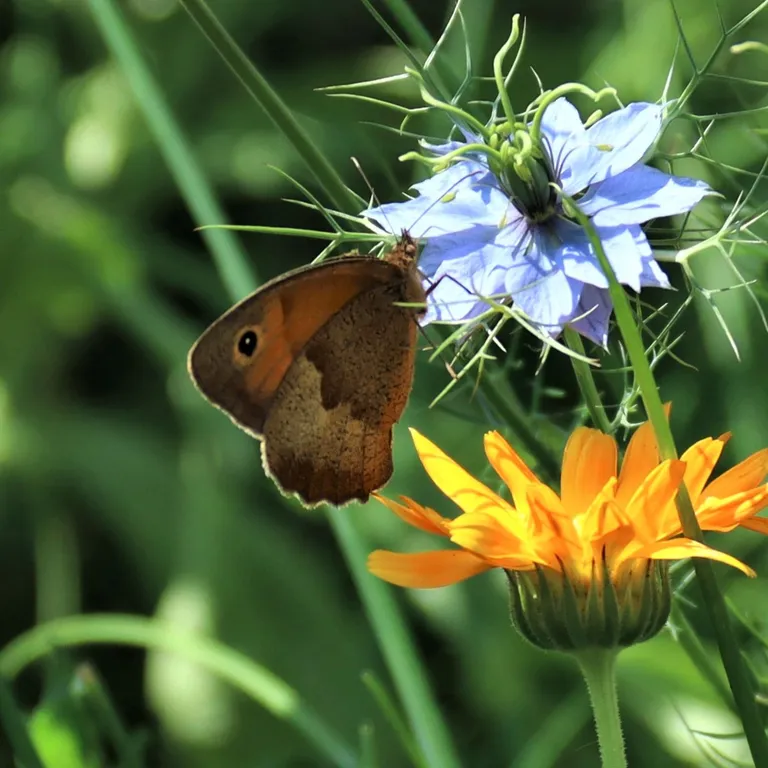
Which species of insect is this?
Maniola jurtina
